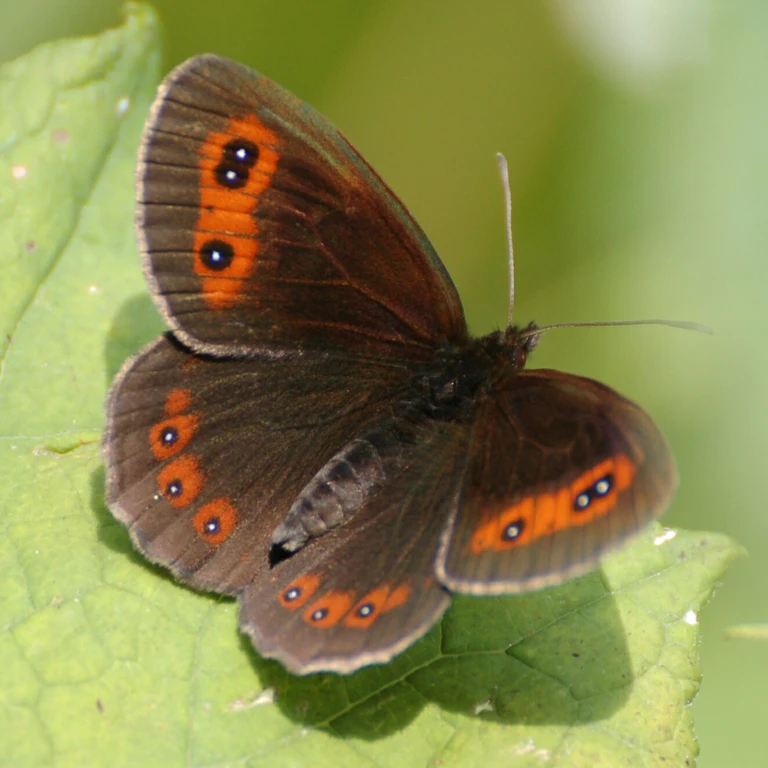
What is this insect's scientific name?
Erebia aethiops
